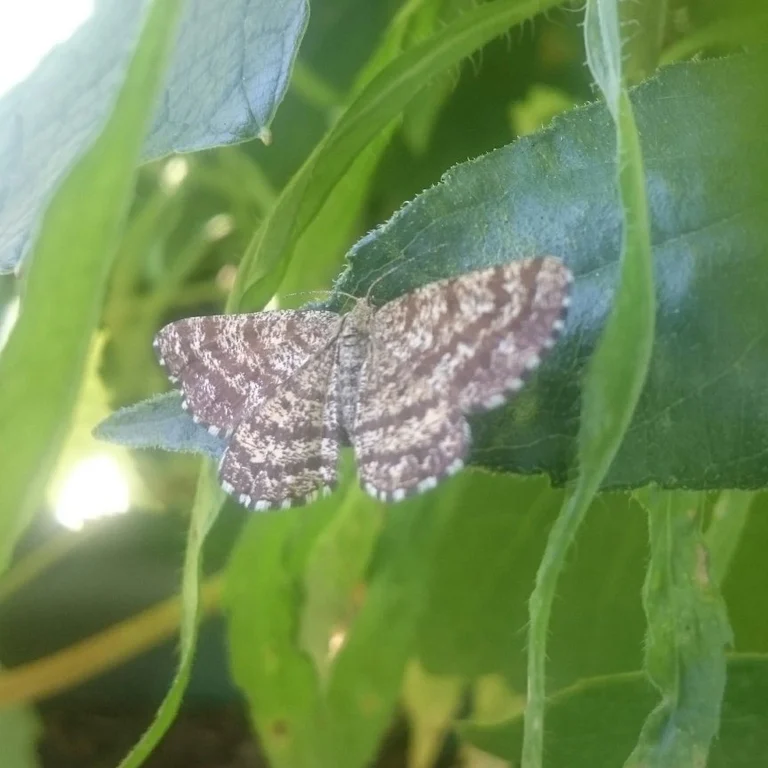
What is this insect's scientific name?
Ematurga atomaria
